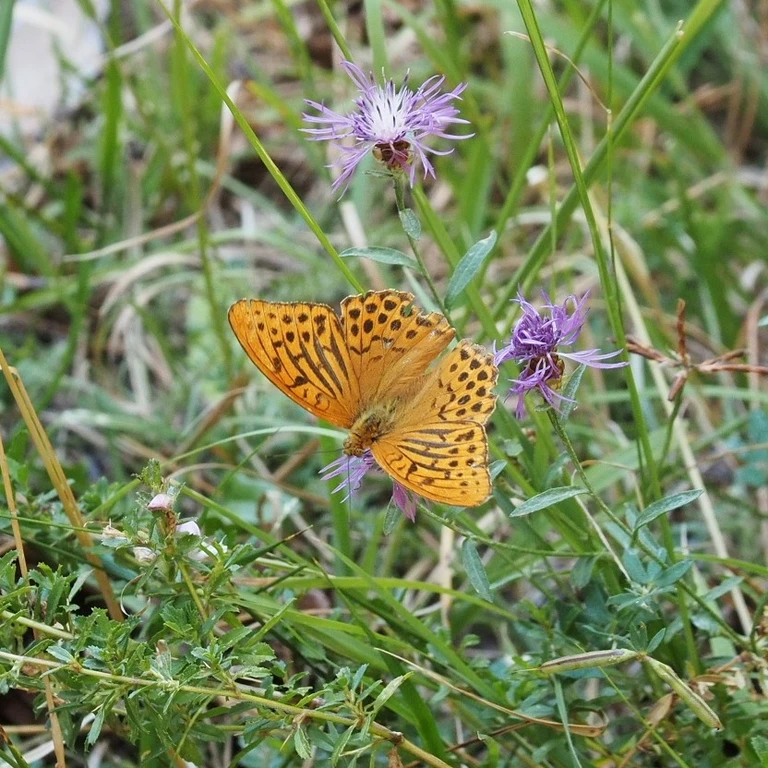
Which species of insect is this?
Argynnis paphia
